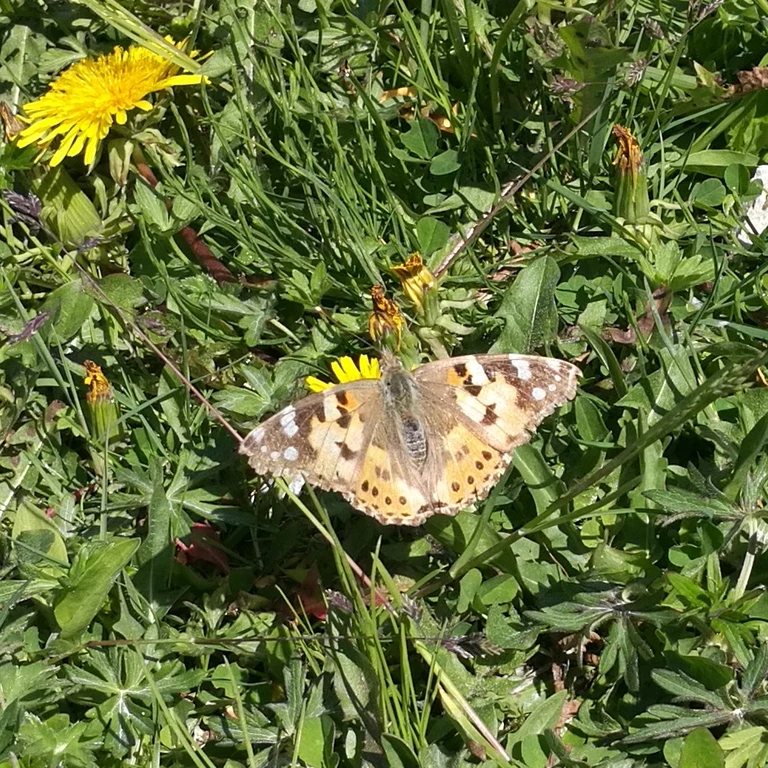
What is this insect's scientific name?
Vanessa cardui
